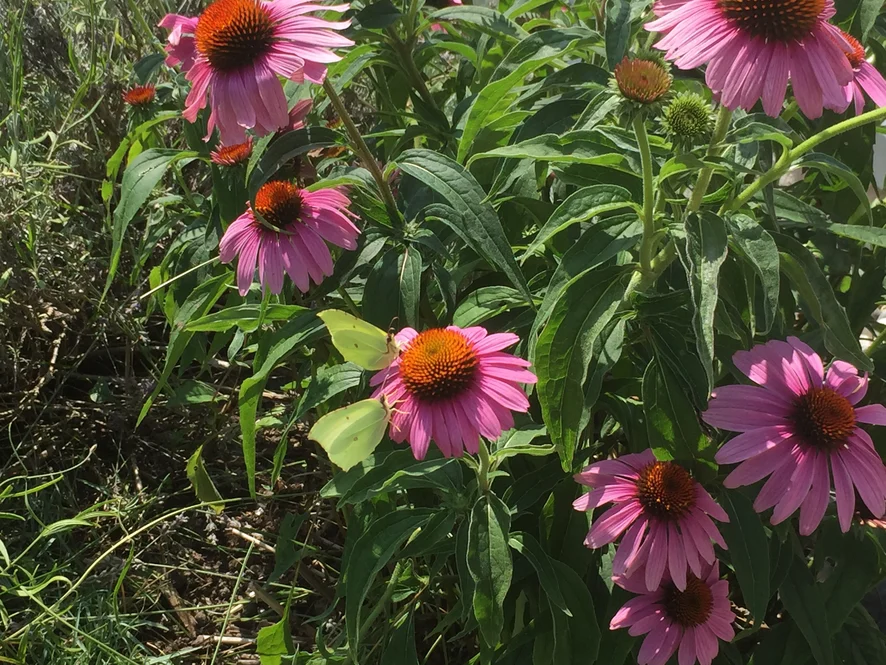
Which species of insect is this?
Gonepteryx rhamni
